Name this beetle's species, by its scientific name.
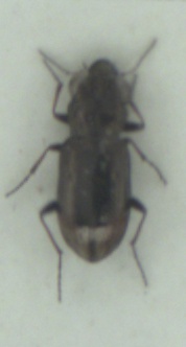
Notiophilus biguttatus
